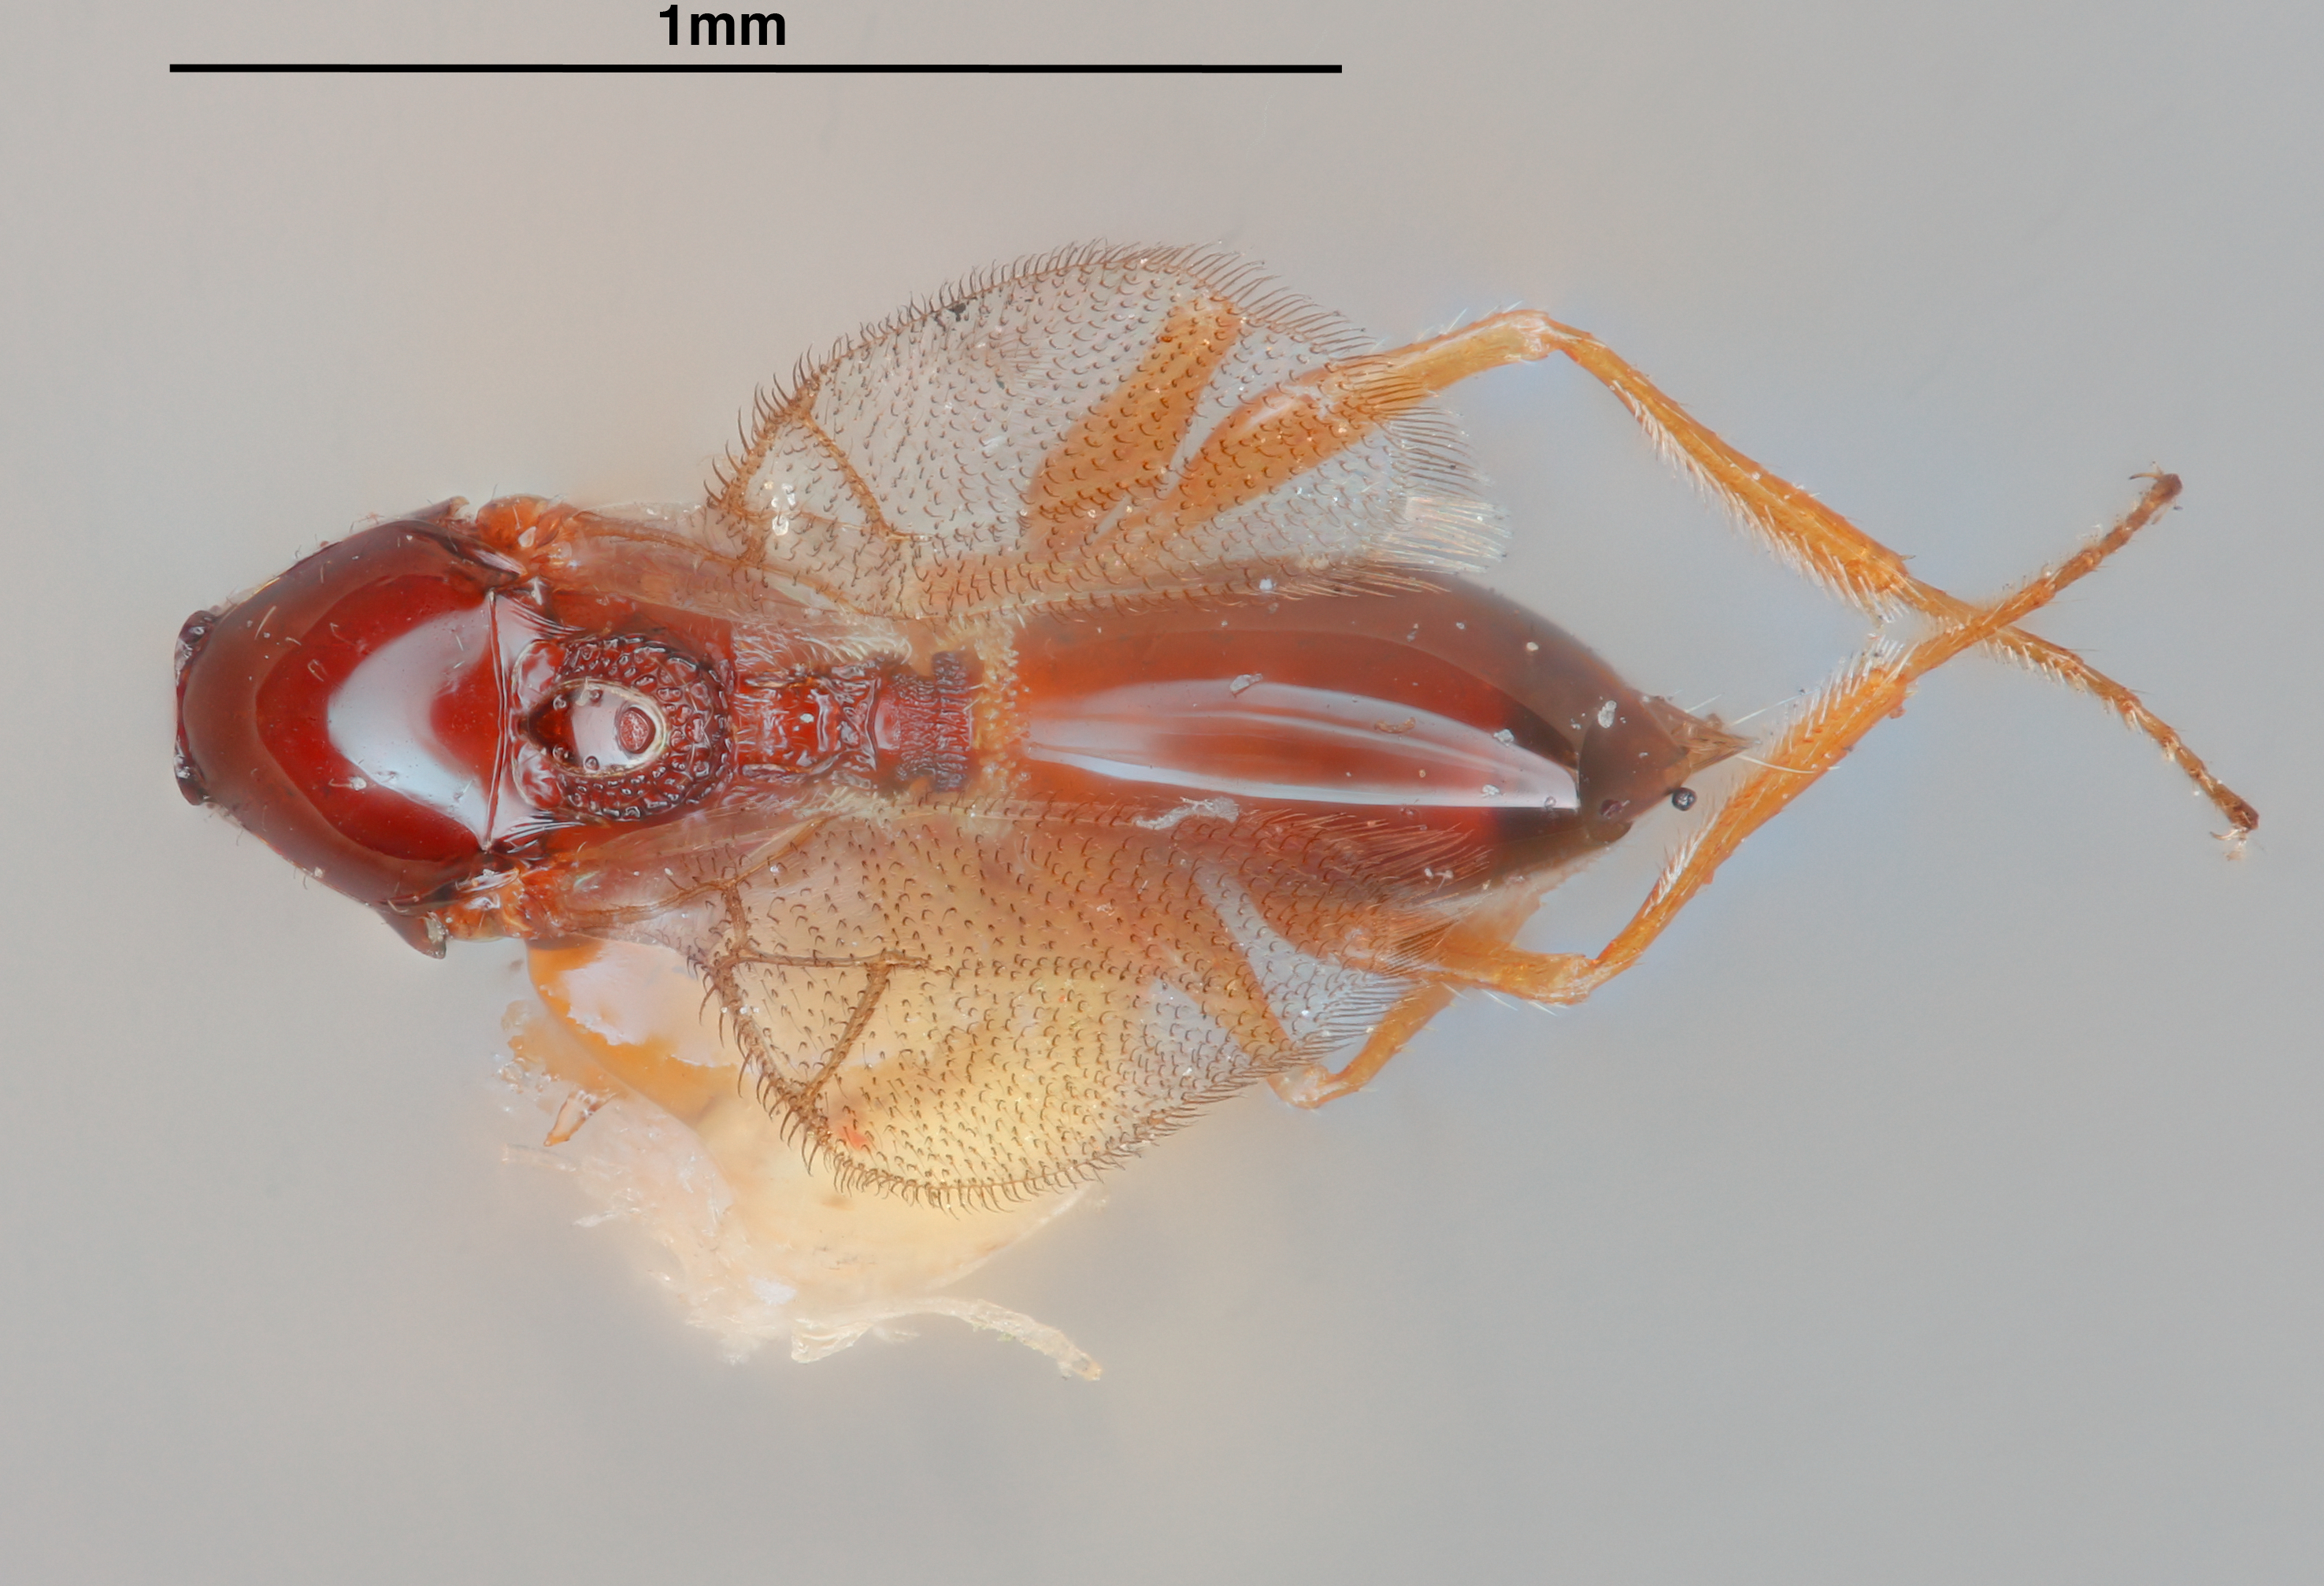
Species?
Aglaotoma texana
